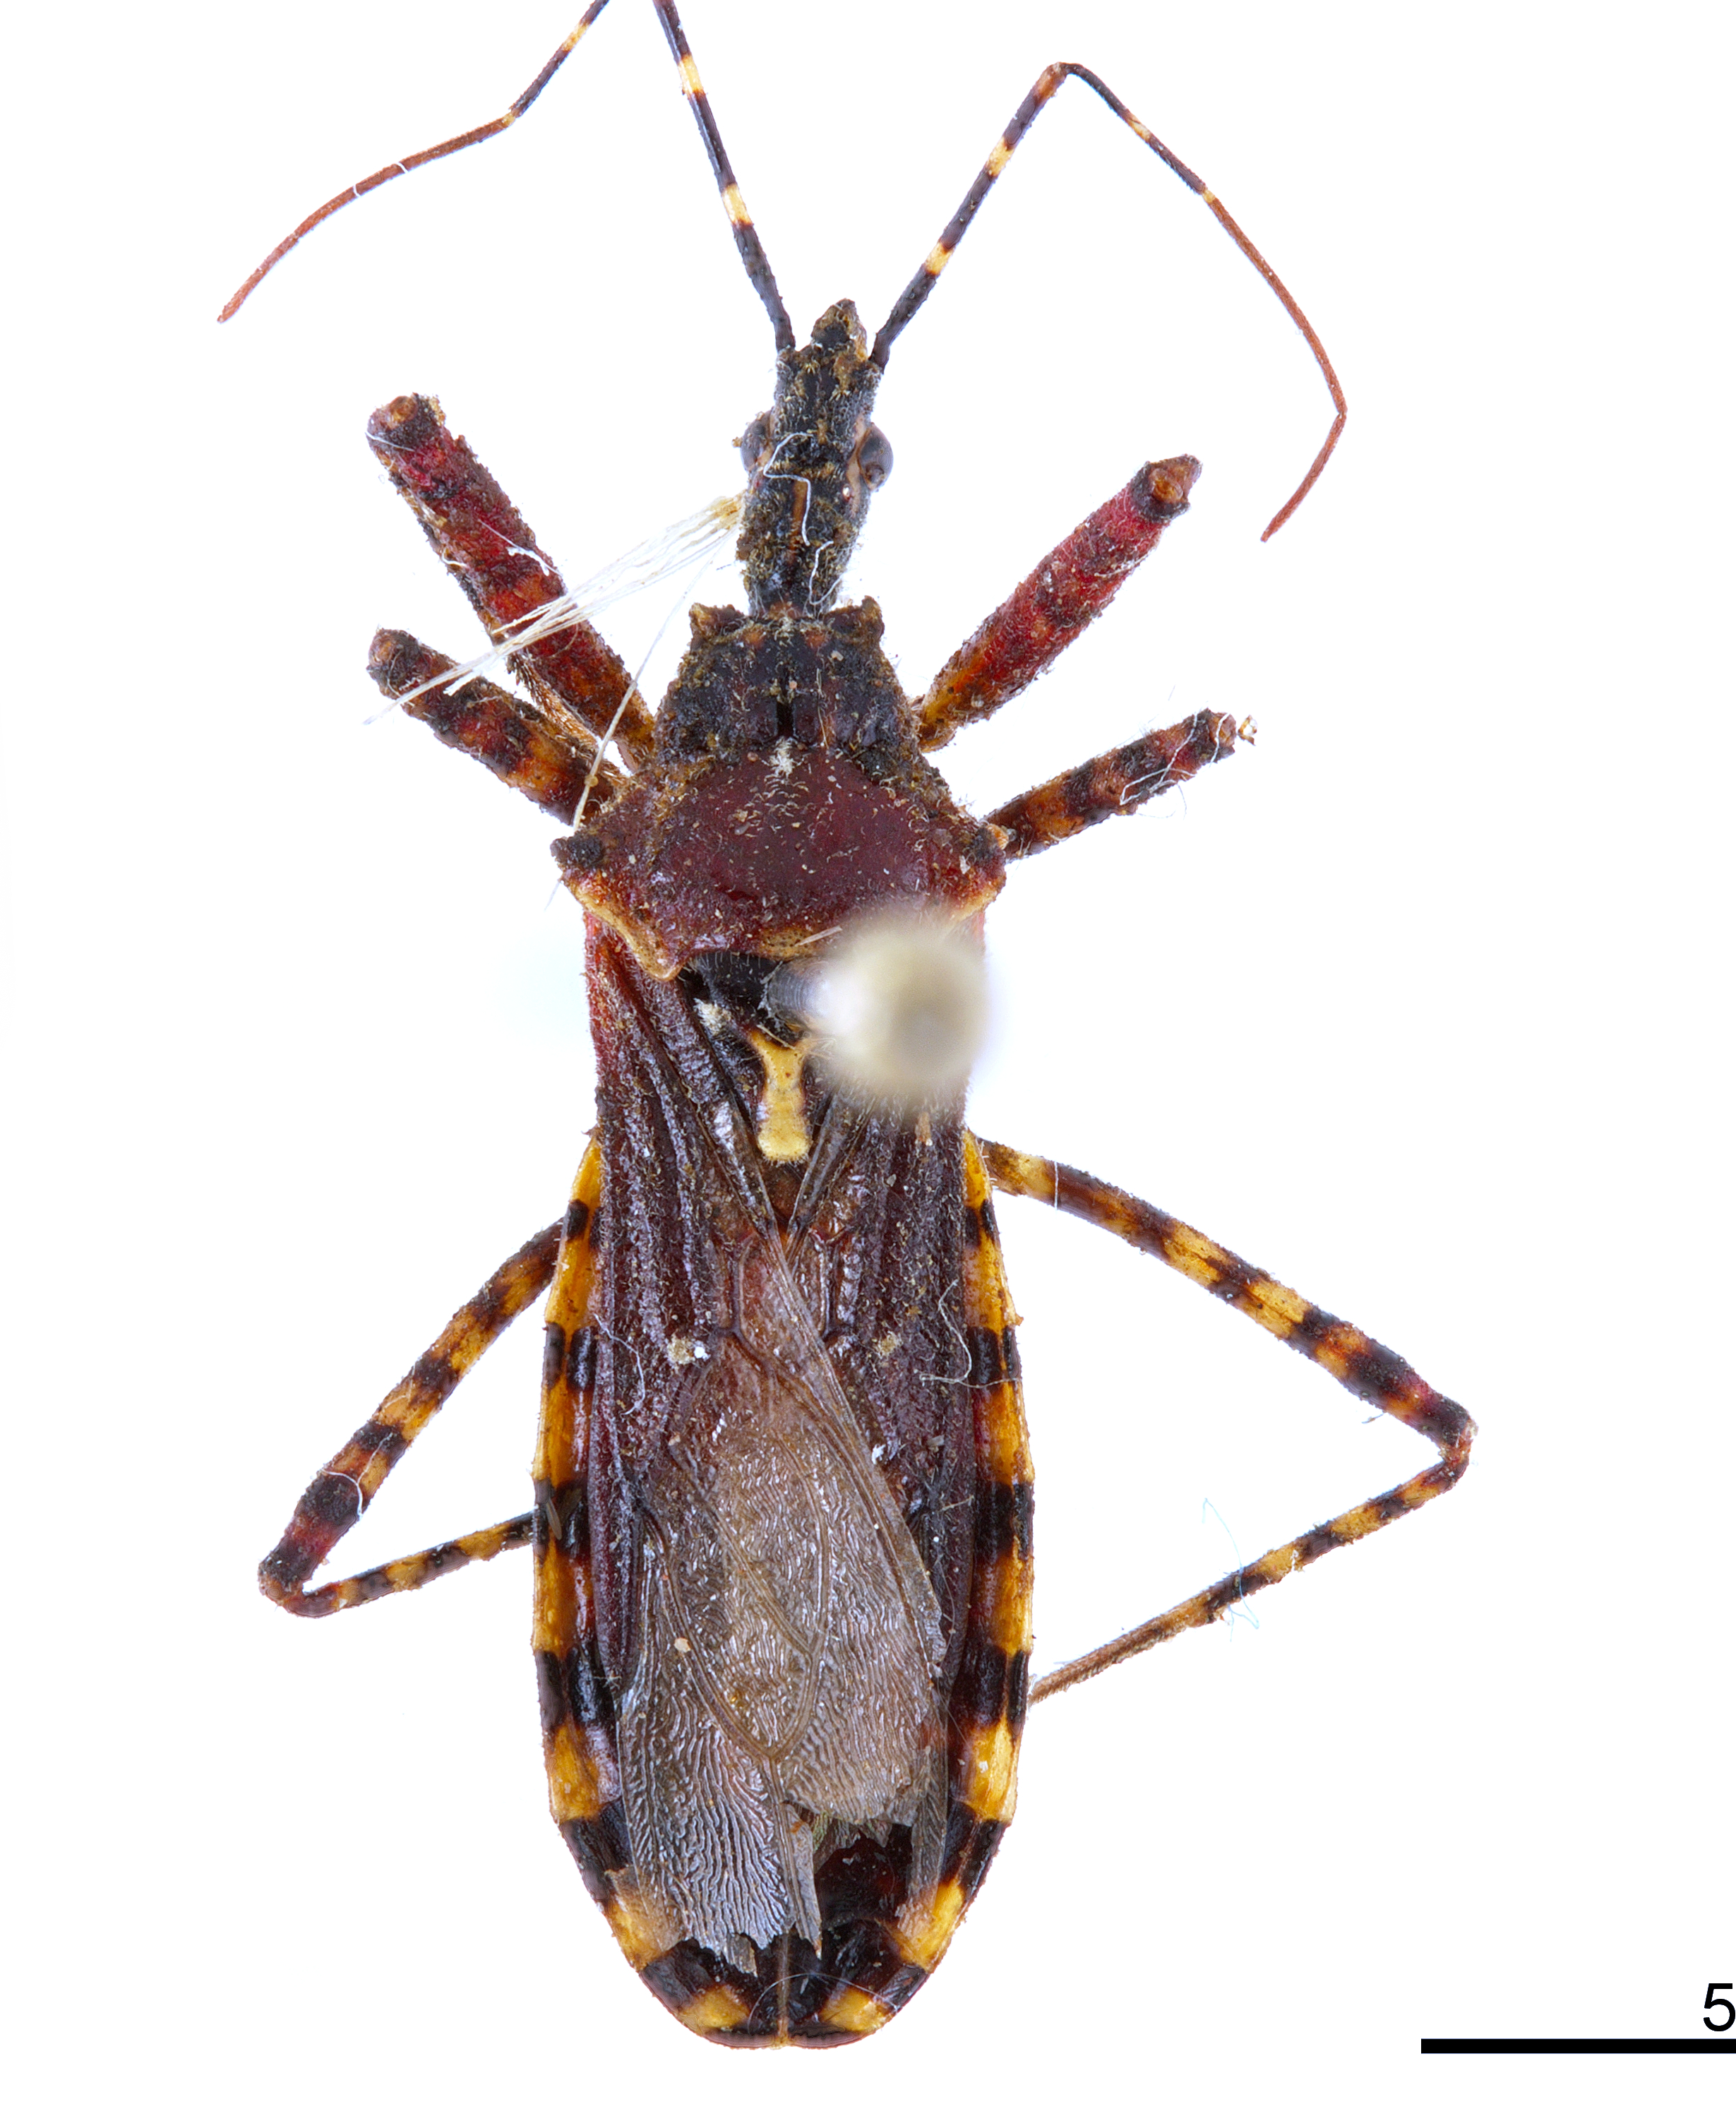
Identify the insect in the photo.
Cosmoclopius nigroannulatus
